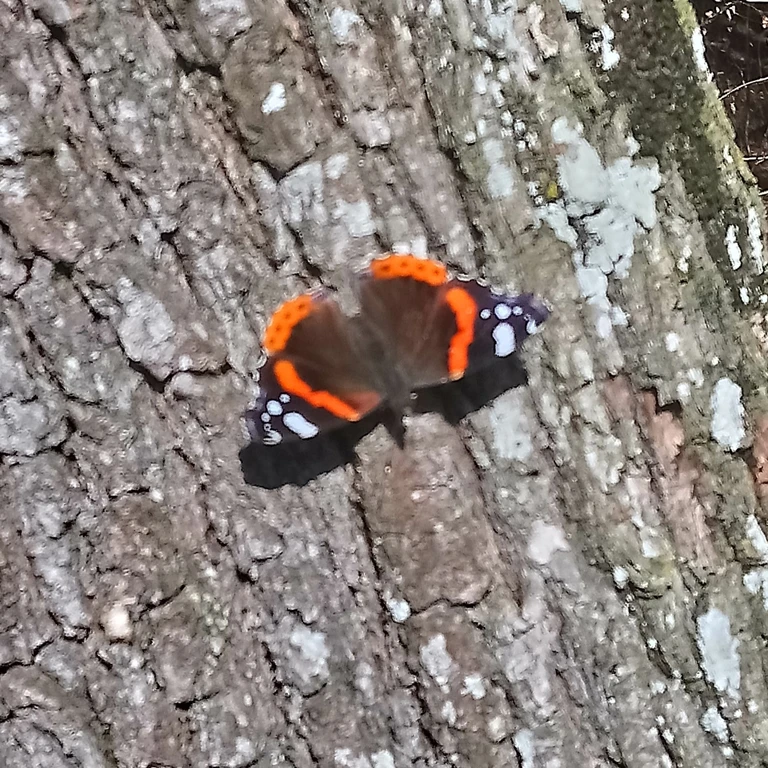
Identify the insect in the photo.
Vanessa atalanta
